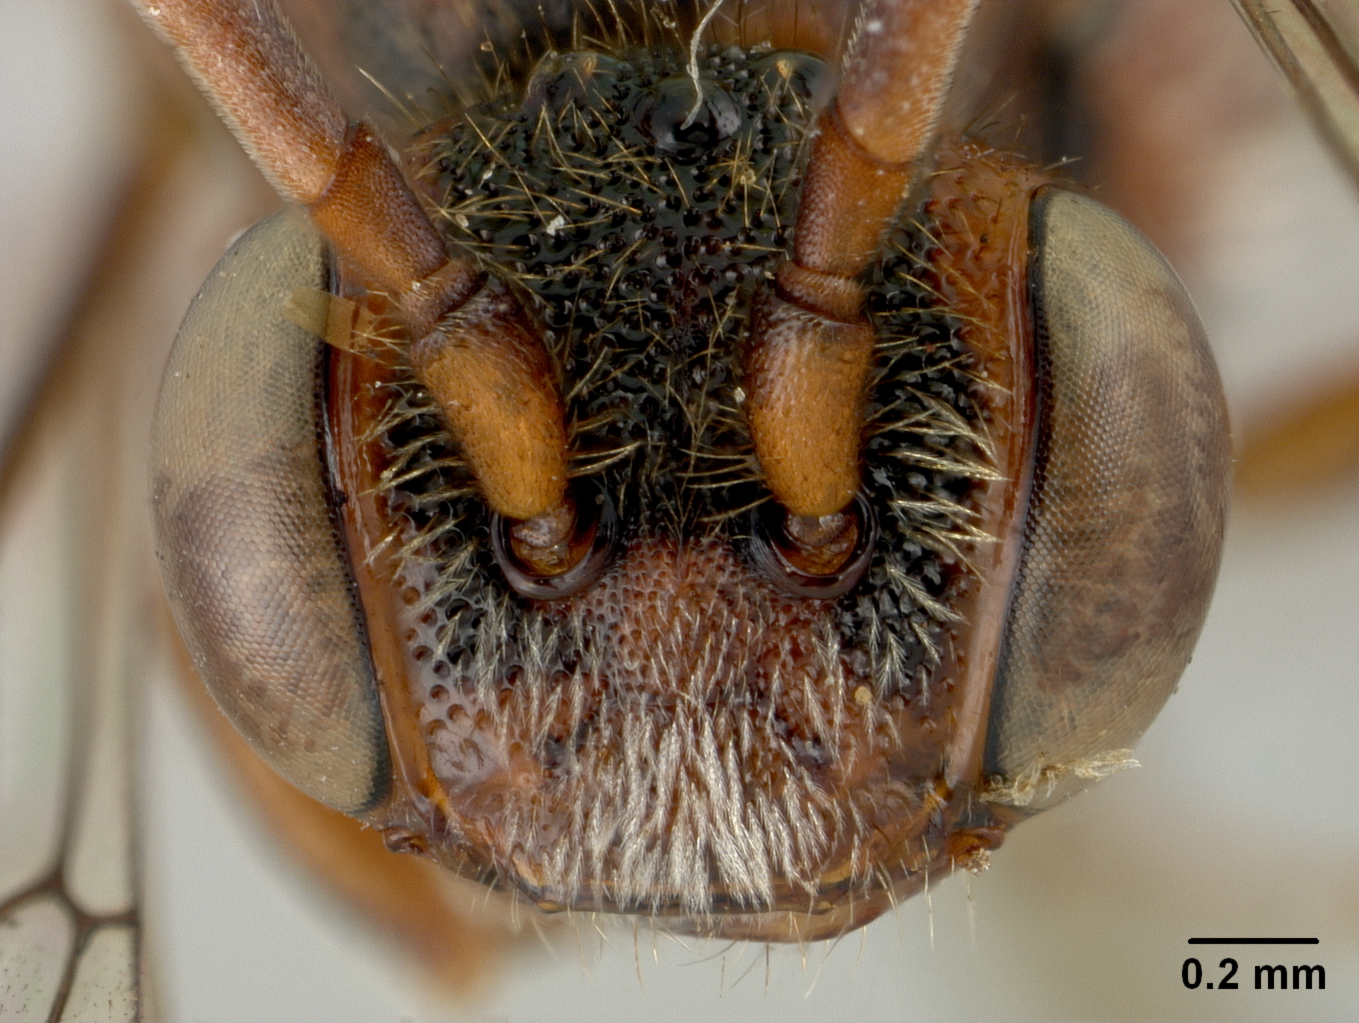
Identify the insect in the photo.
Nomada flavogutta
